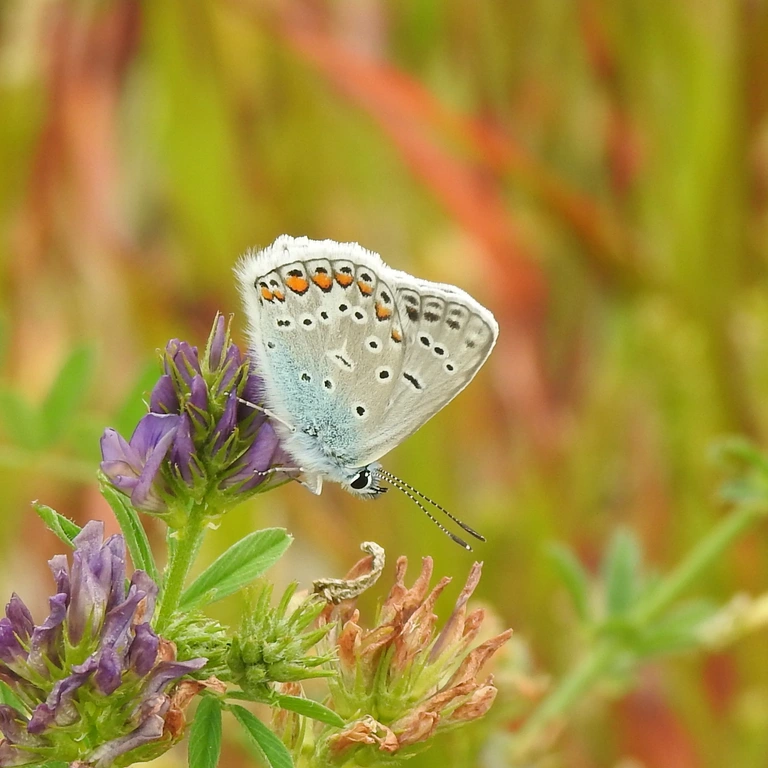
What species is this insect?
Polyommatus icarus
